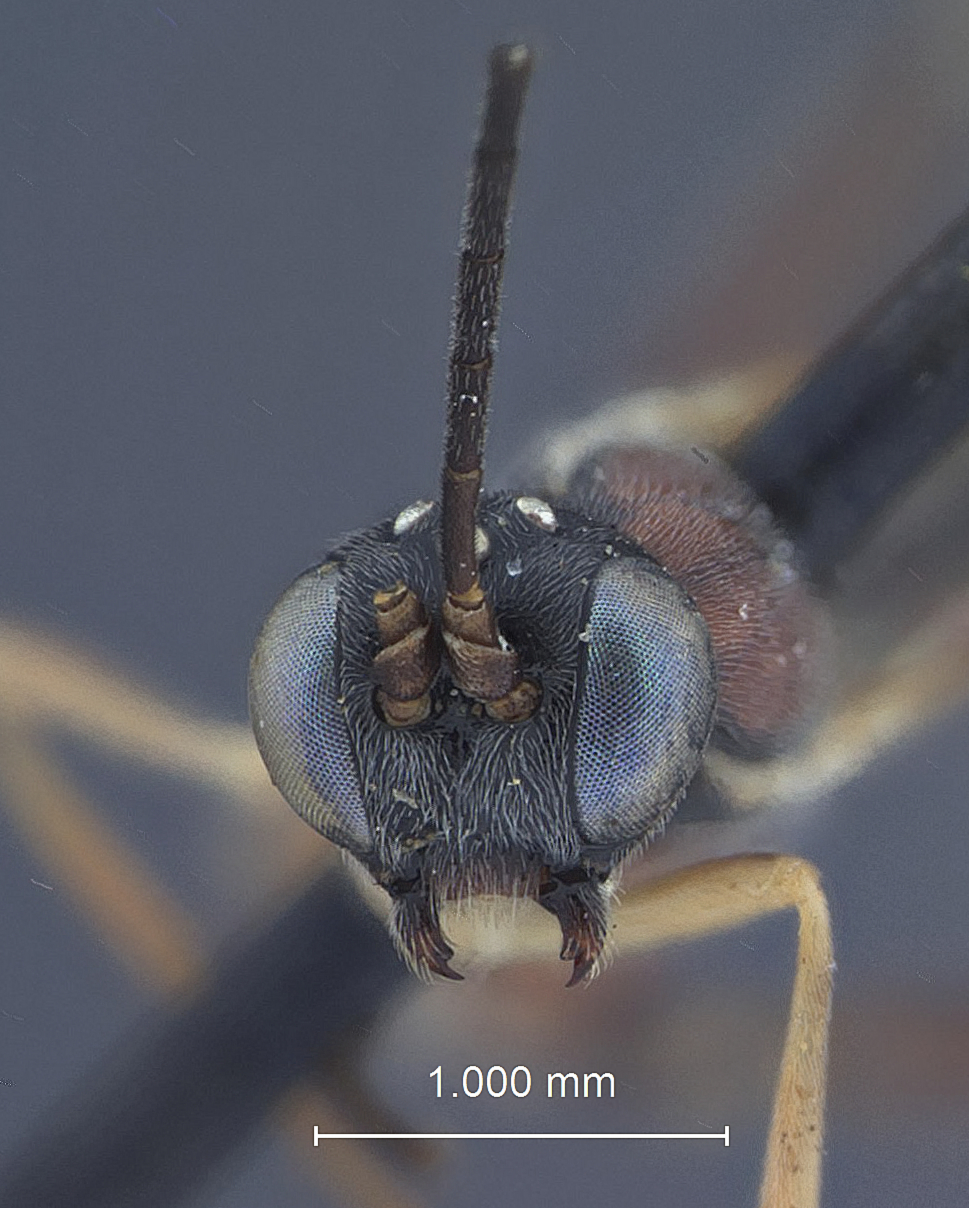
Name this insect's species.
Poemenia pacifica
